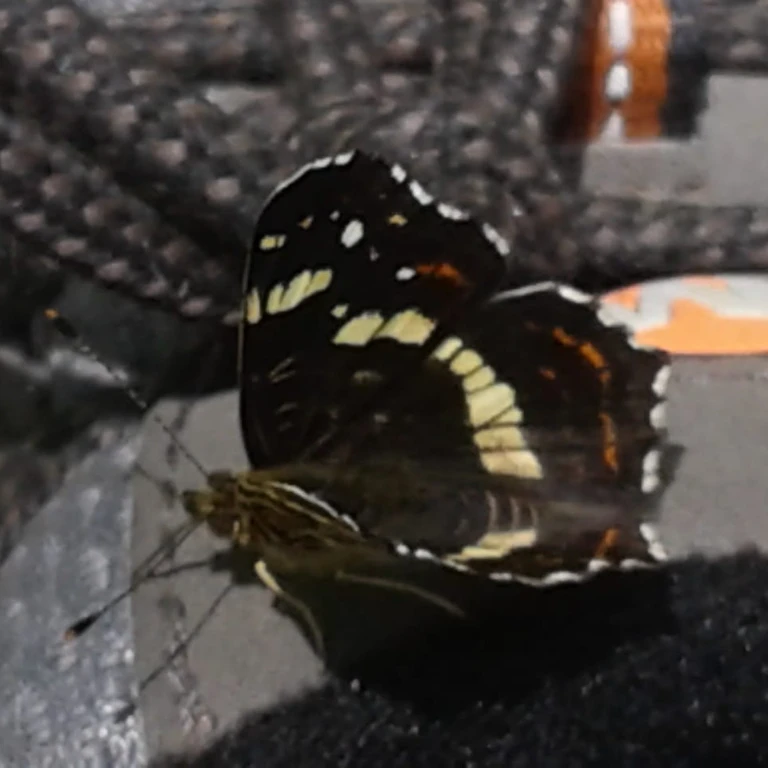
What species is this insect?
Araschnia levana
